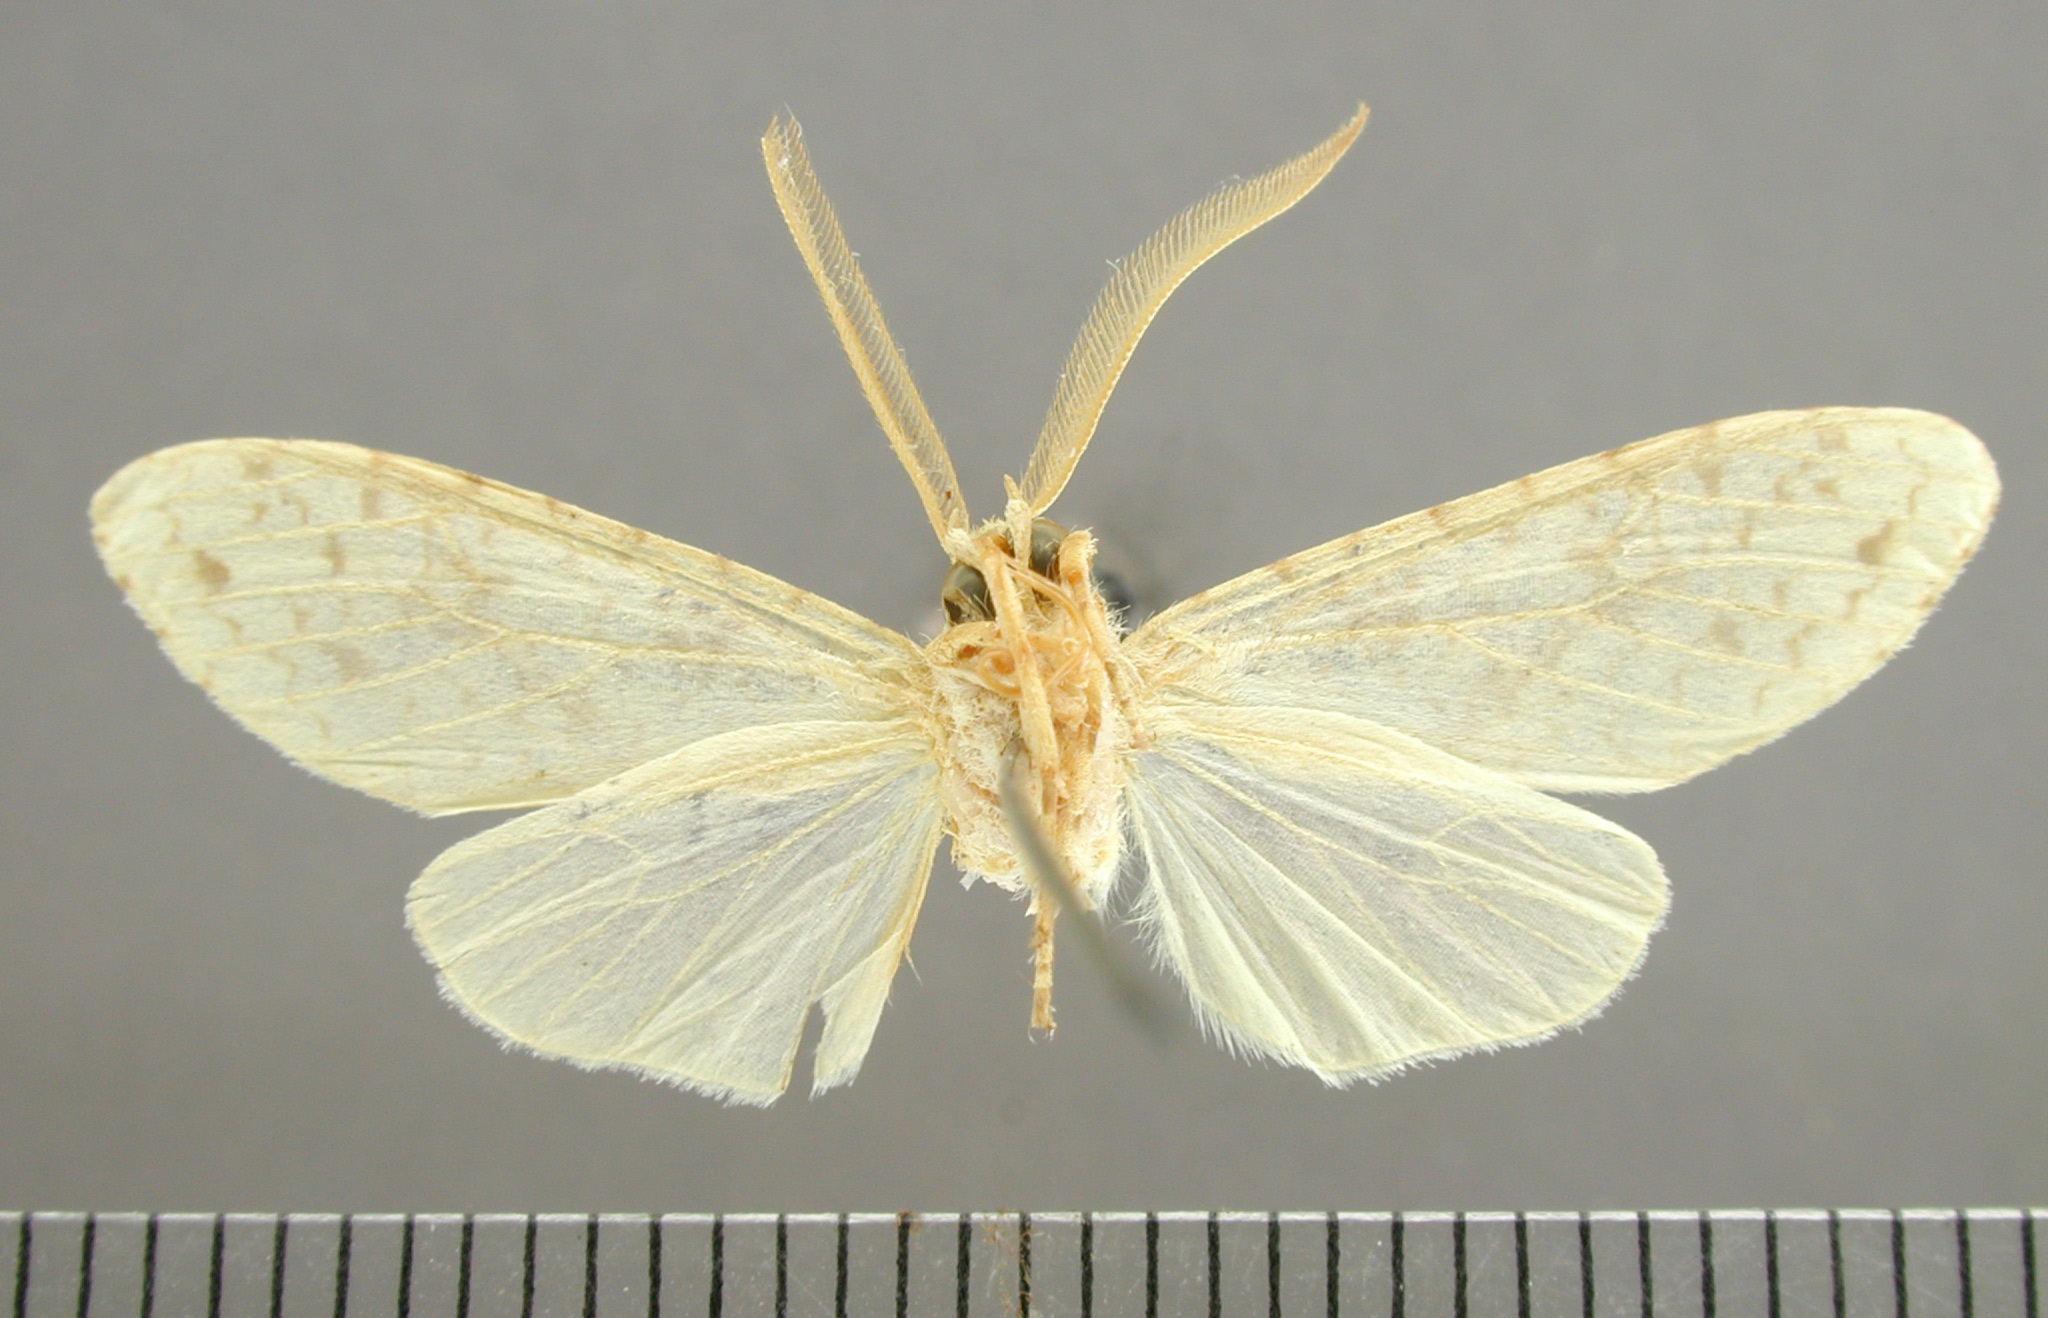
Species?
Halisidota maroniensis
